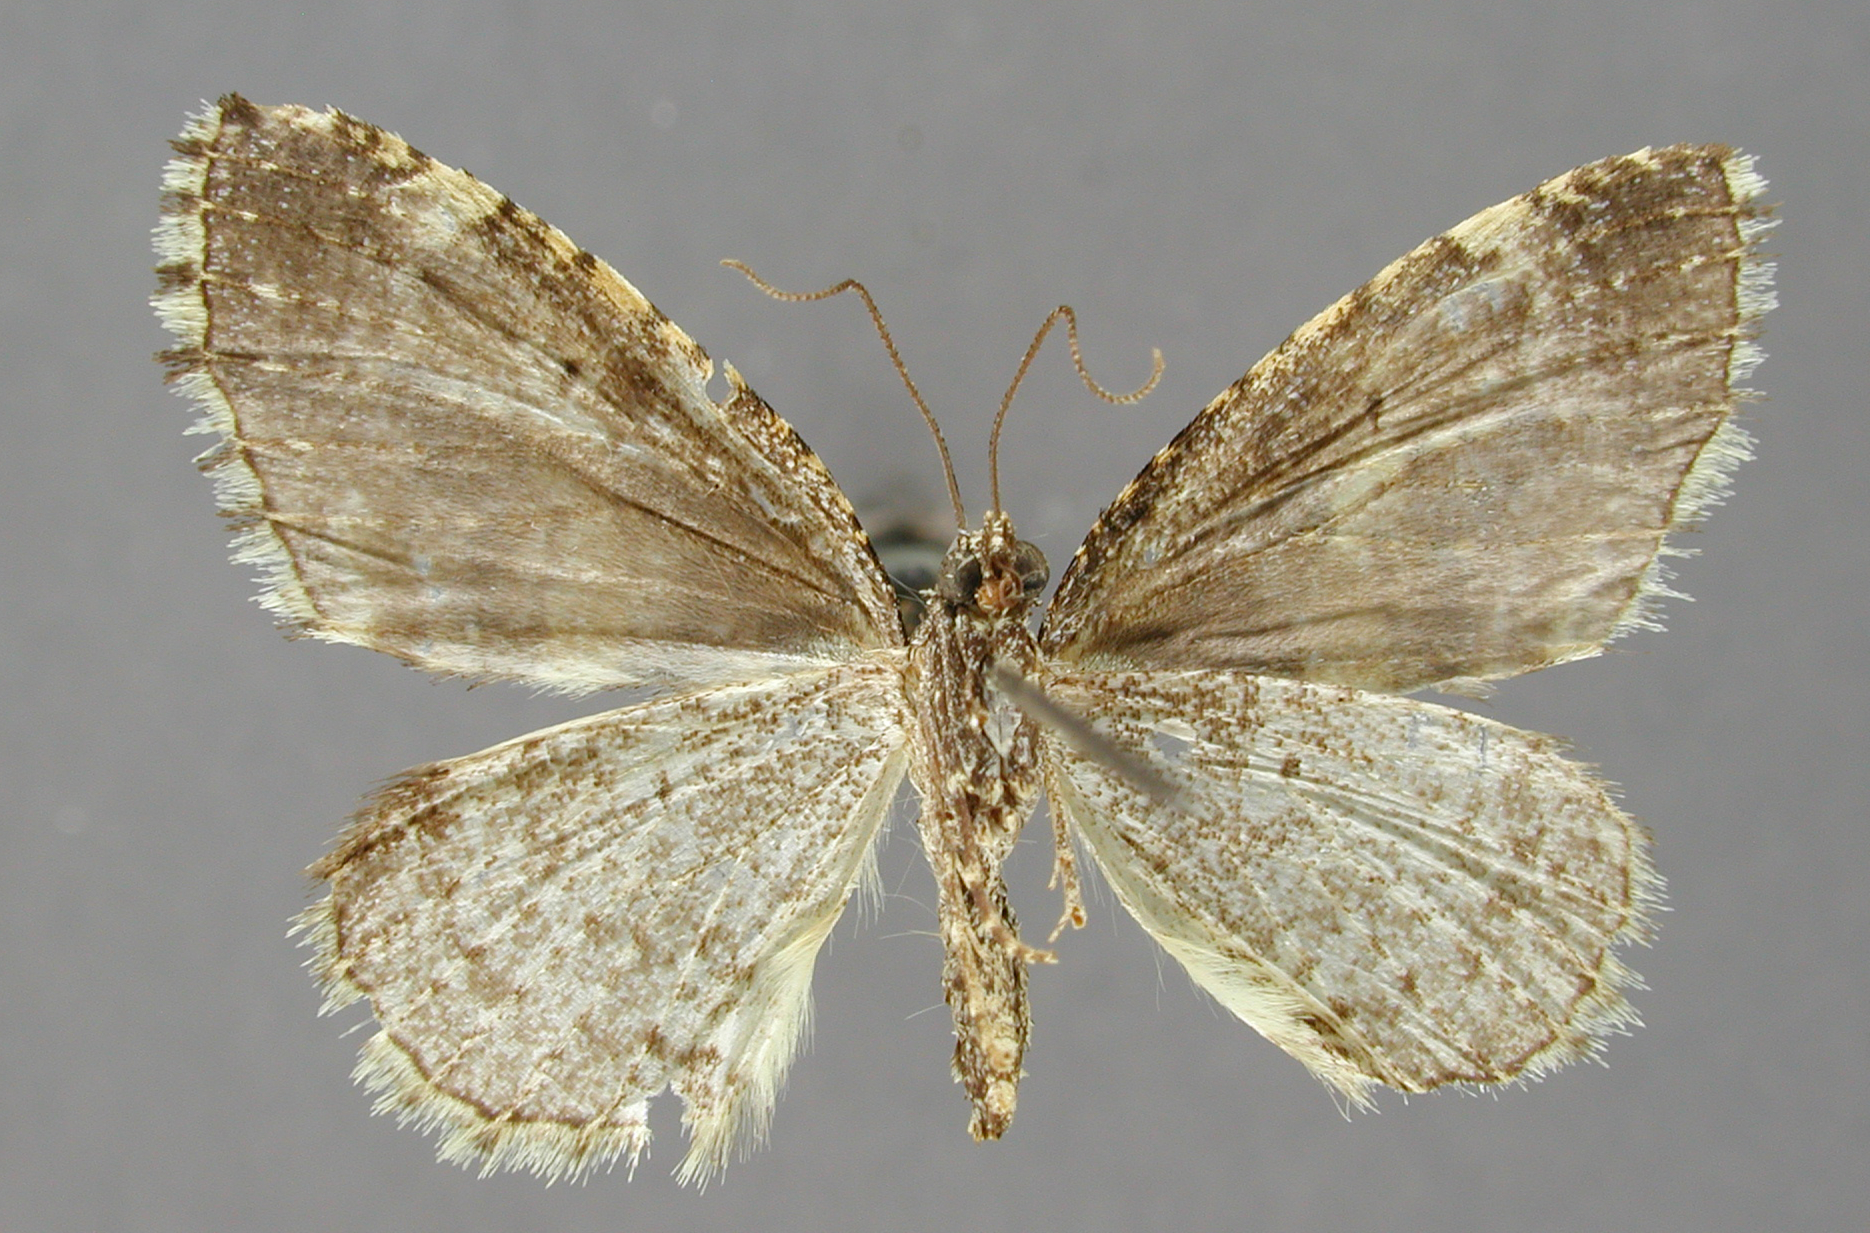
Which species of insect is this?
Perizoma nigrostipata
